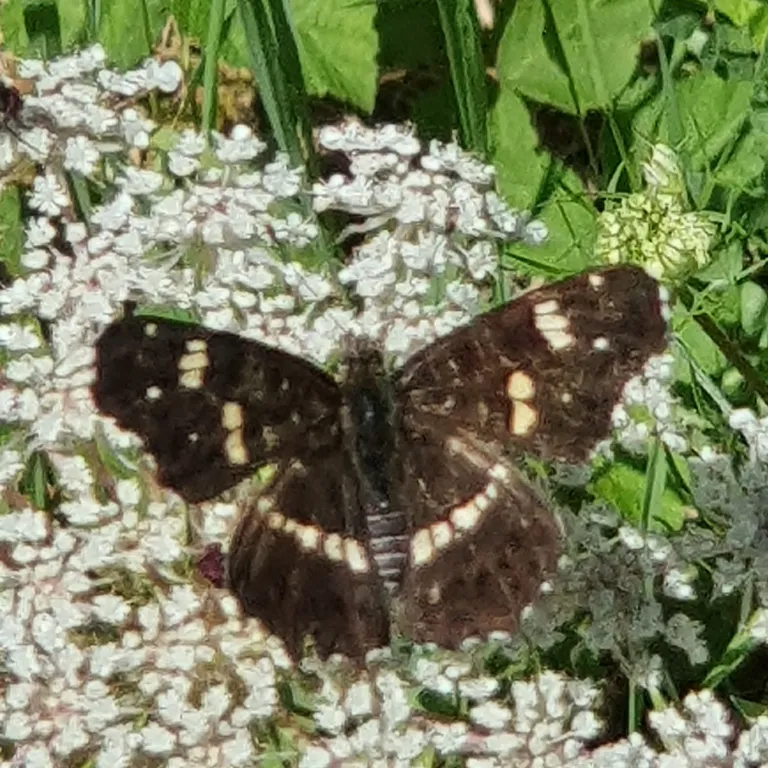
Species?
Araschnia levana
